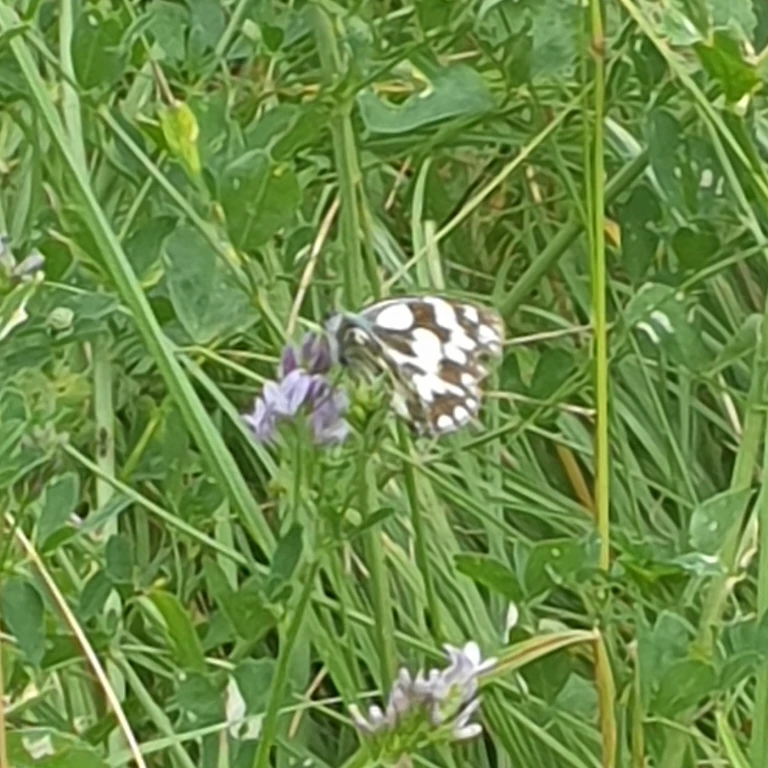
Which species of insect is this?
Melanargia galathea
